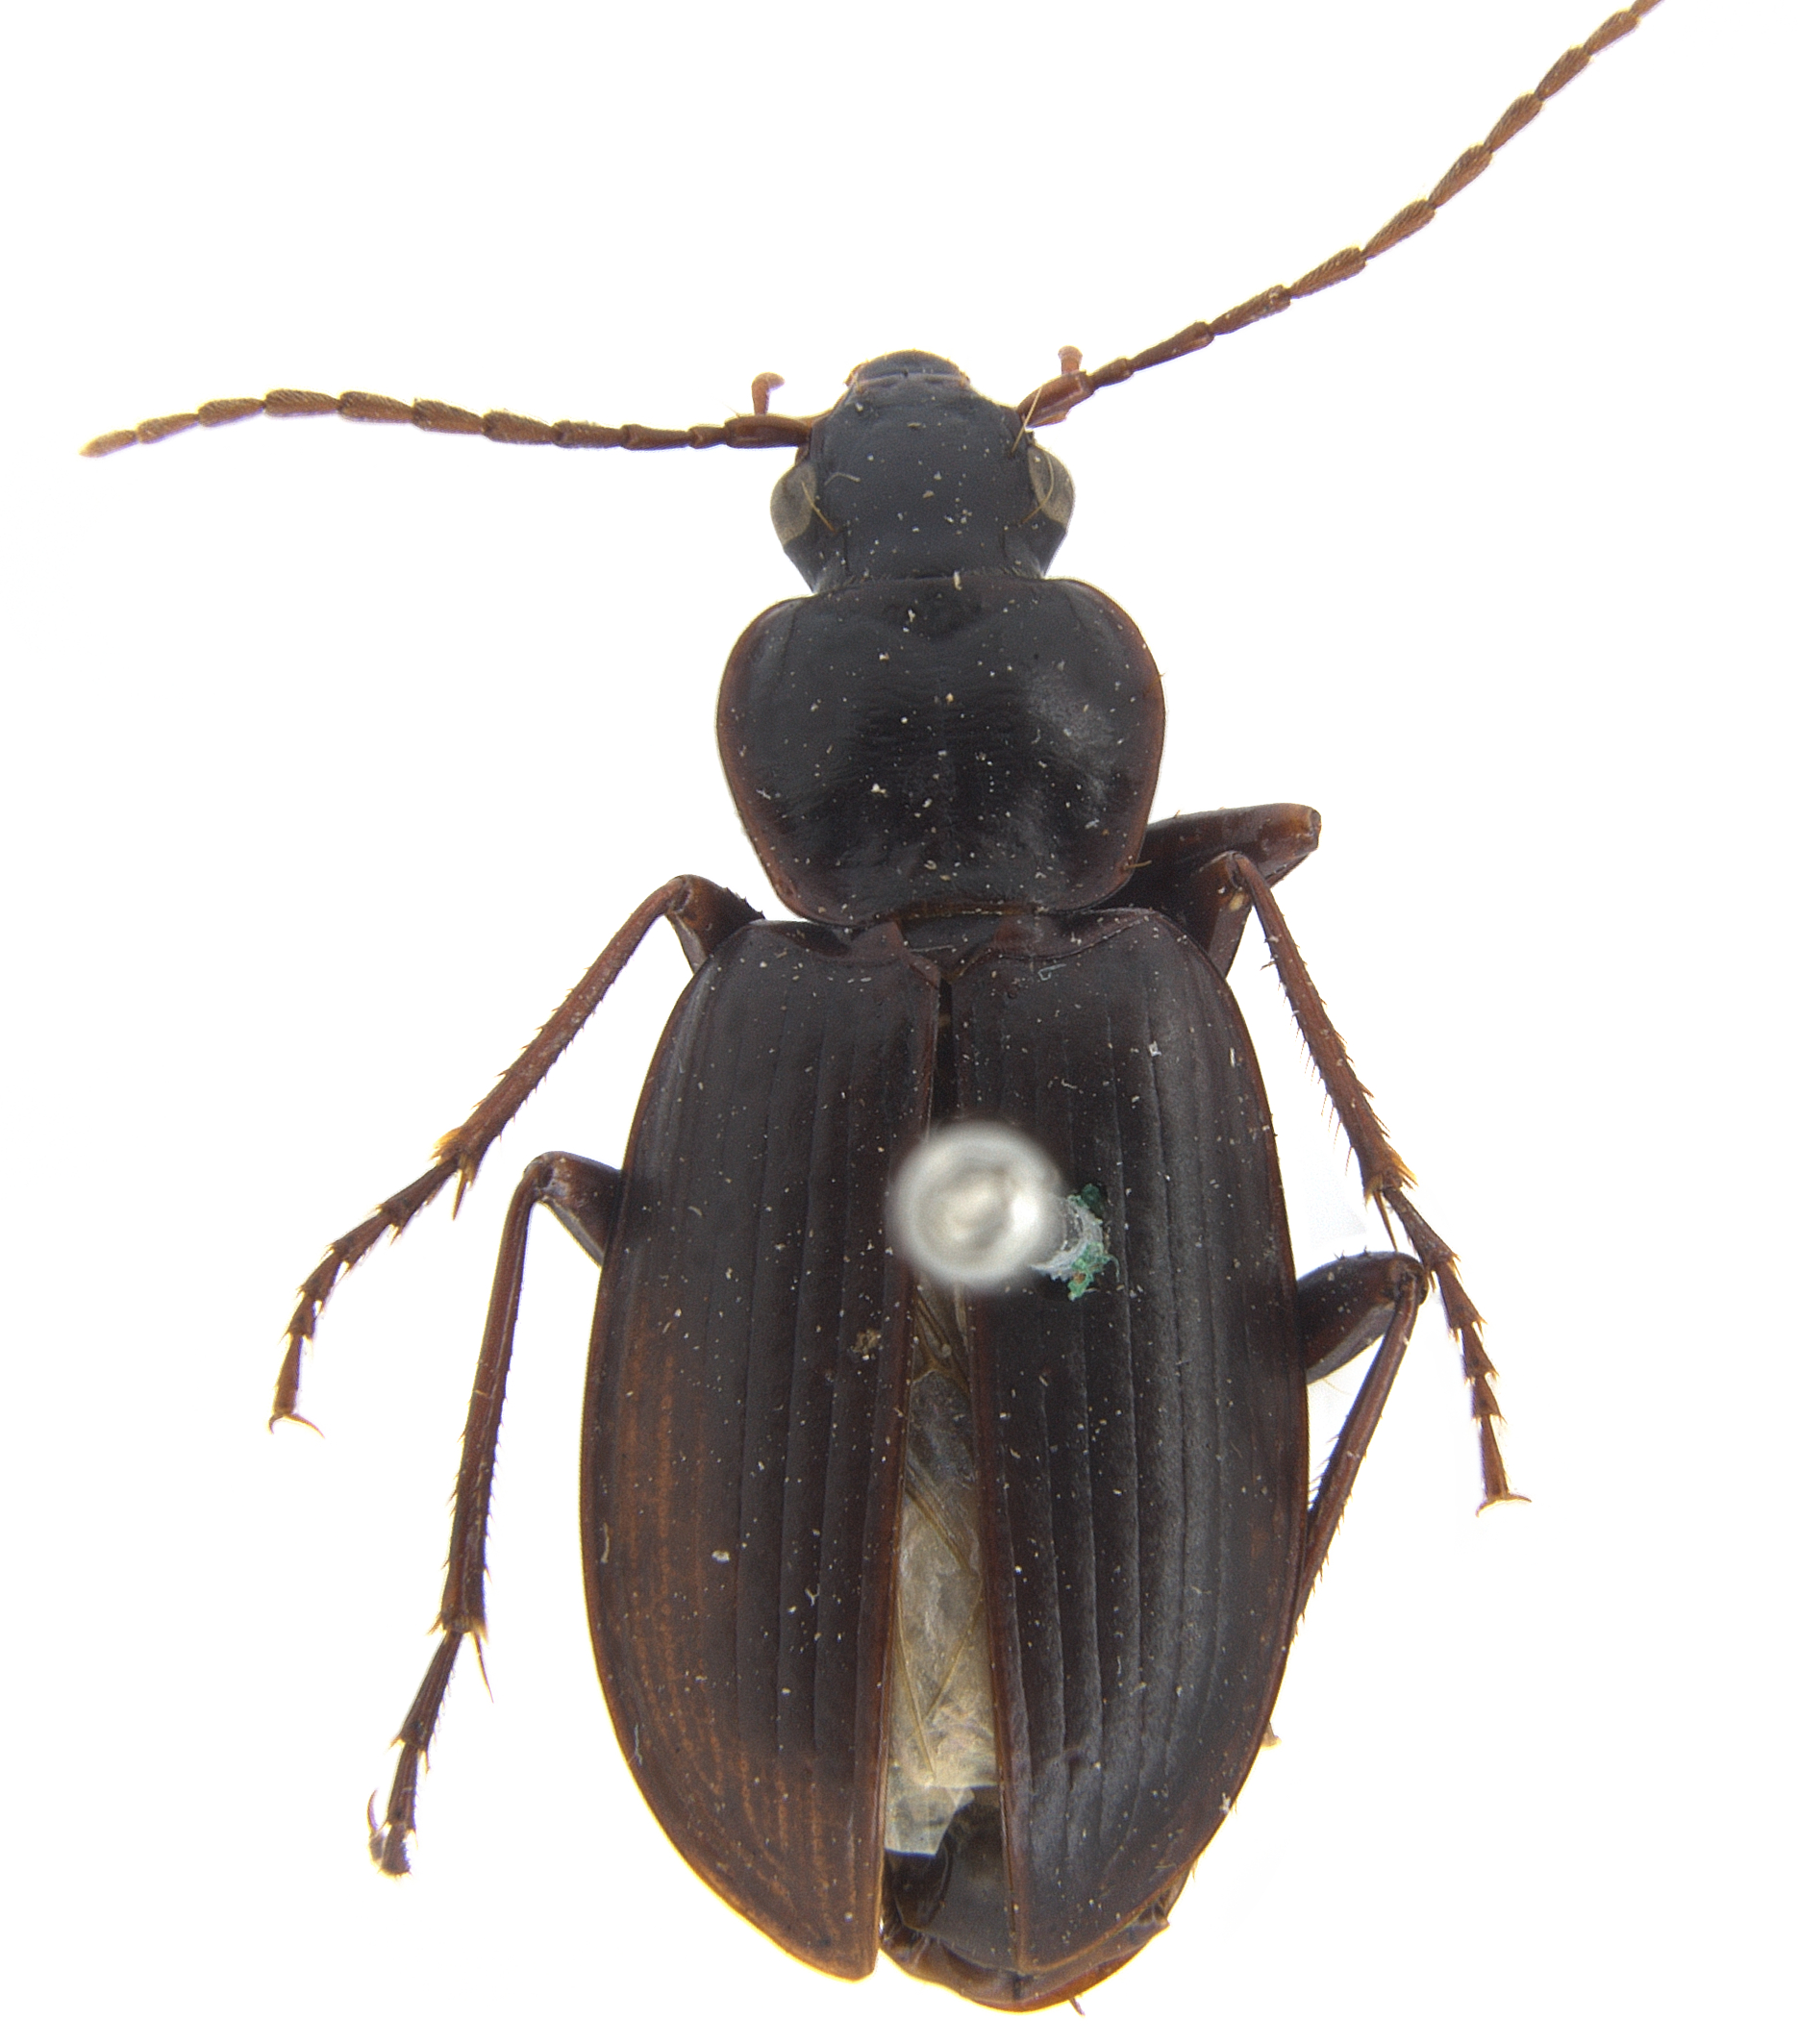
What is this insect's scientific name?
Calathus advena (also Acalathus advena)
